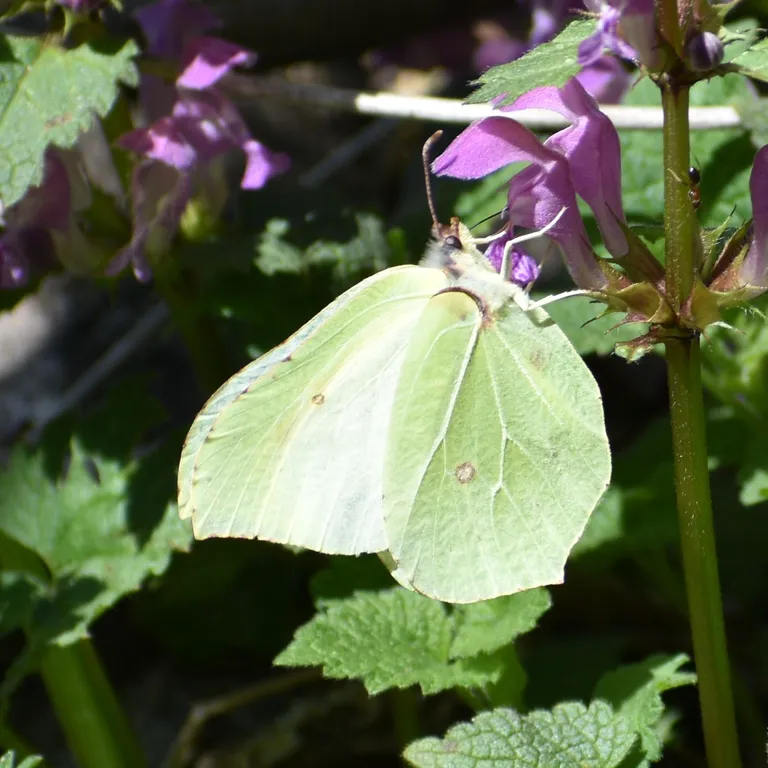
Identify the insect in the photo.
Gonepteryx rhamni
